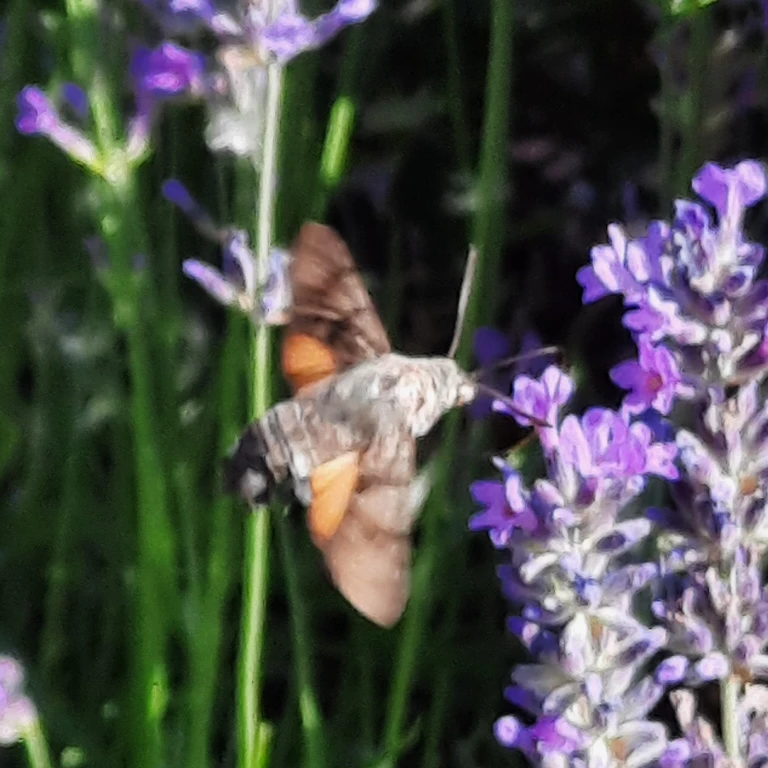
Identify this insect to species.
Macroglossum stellatarum
